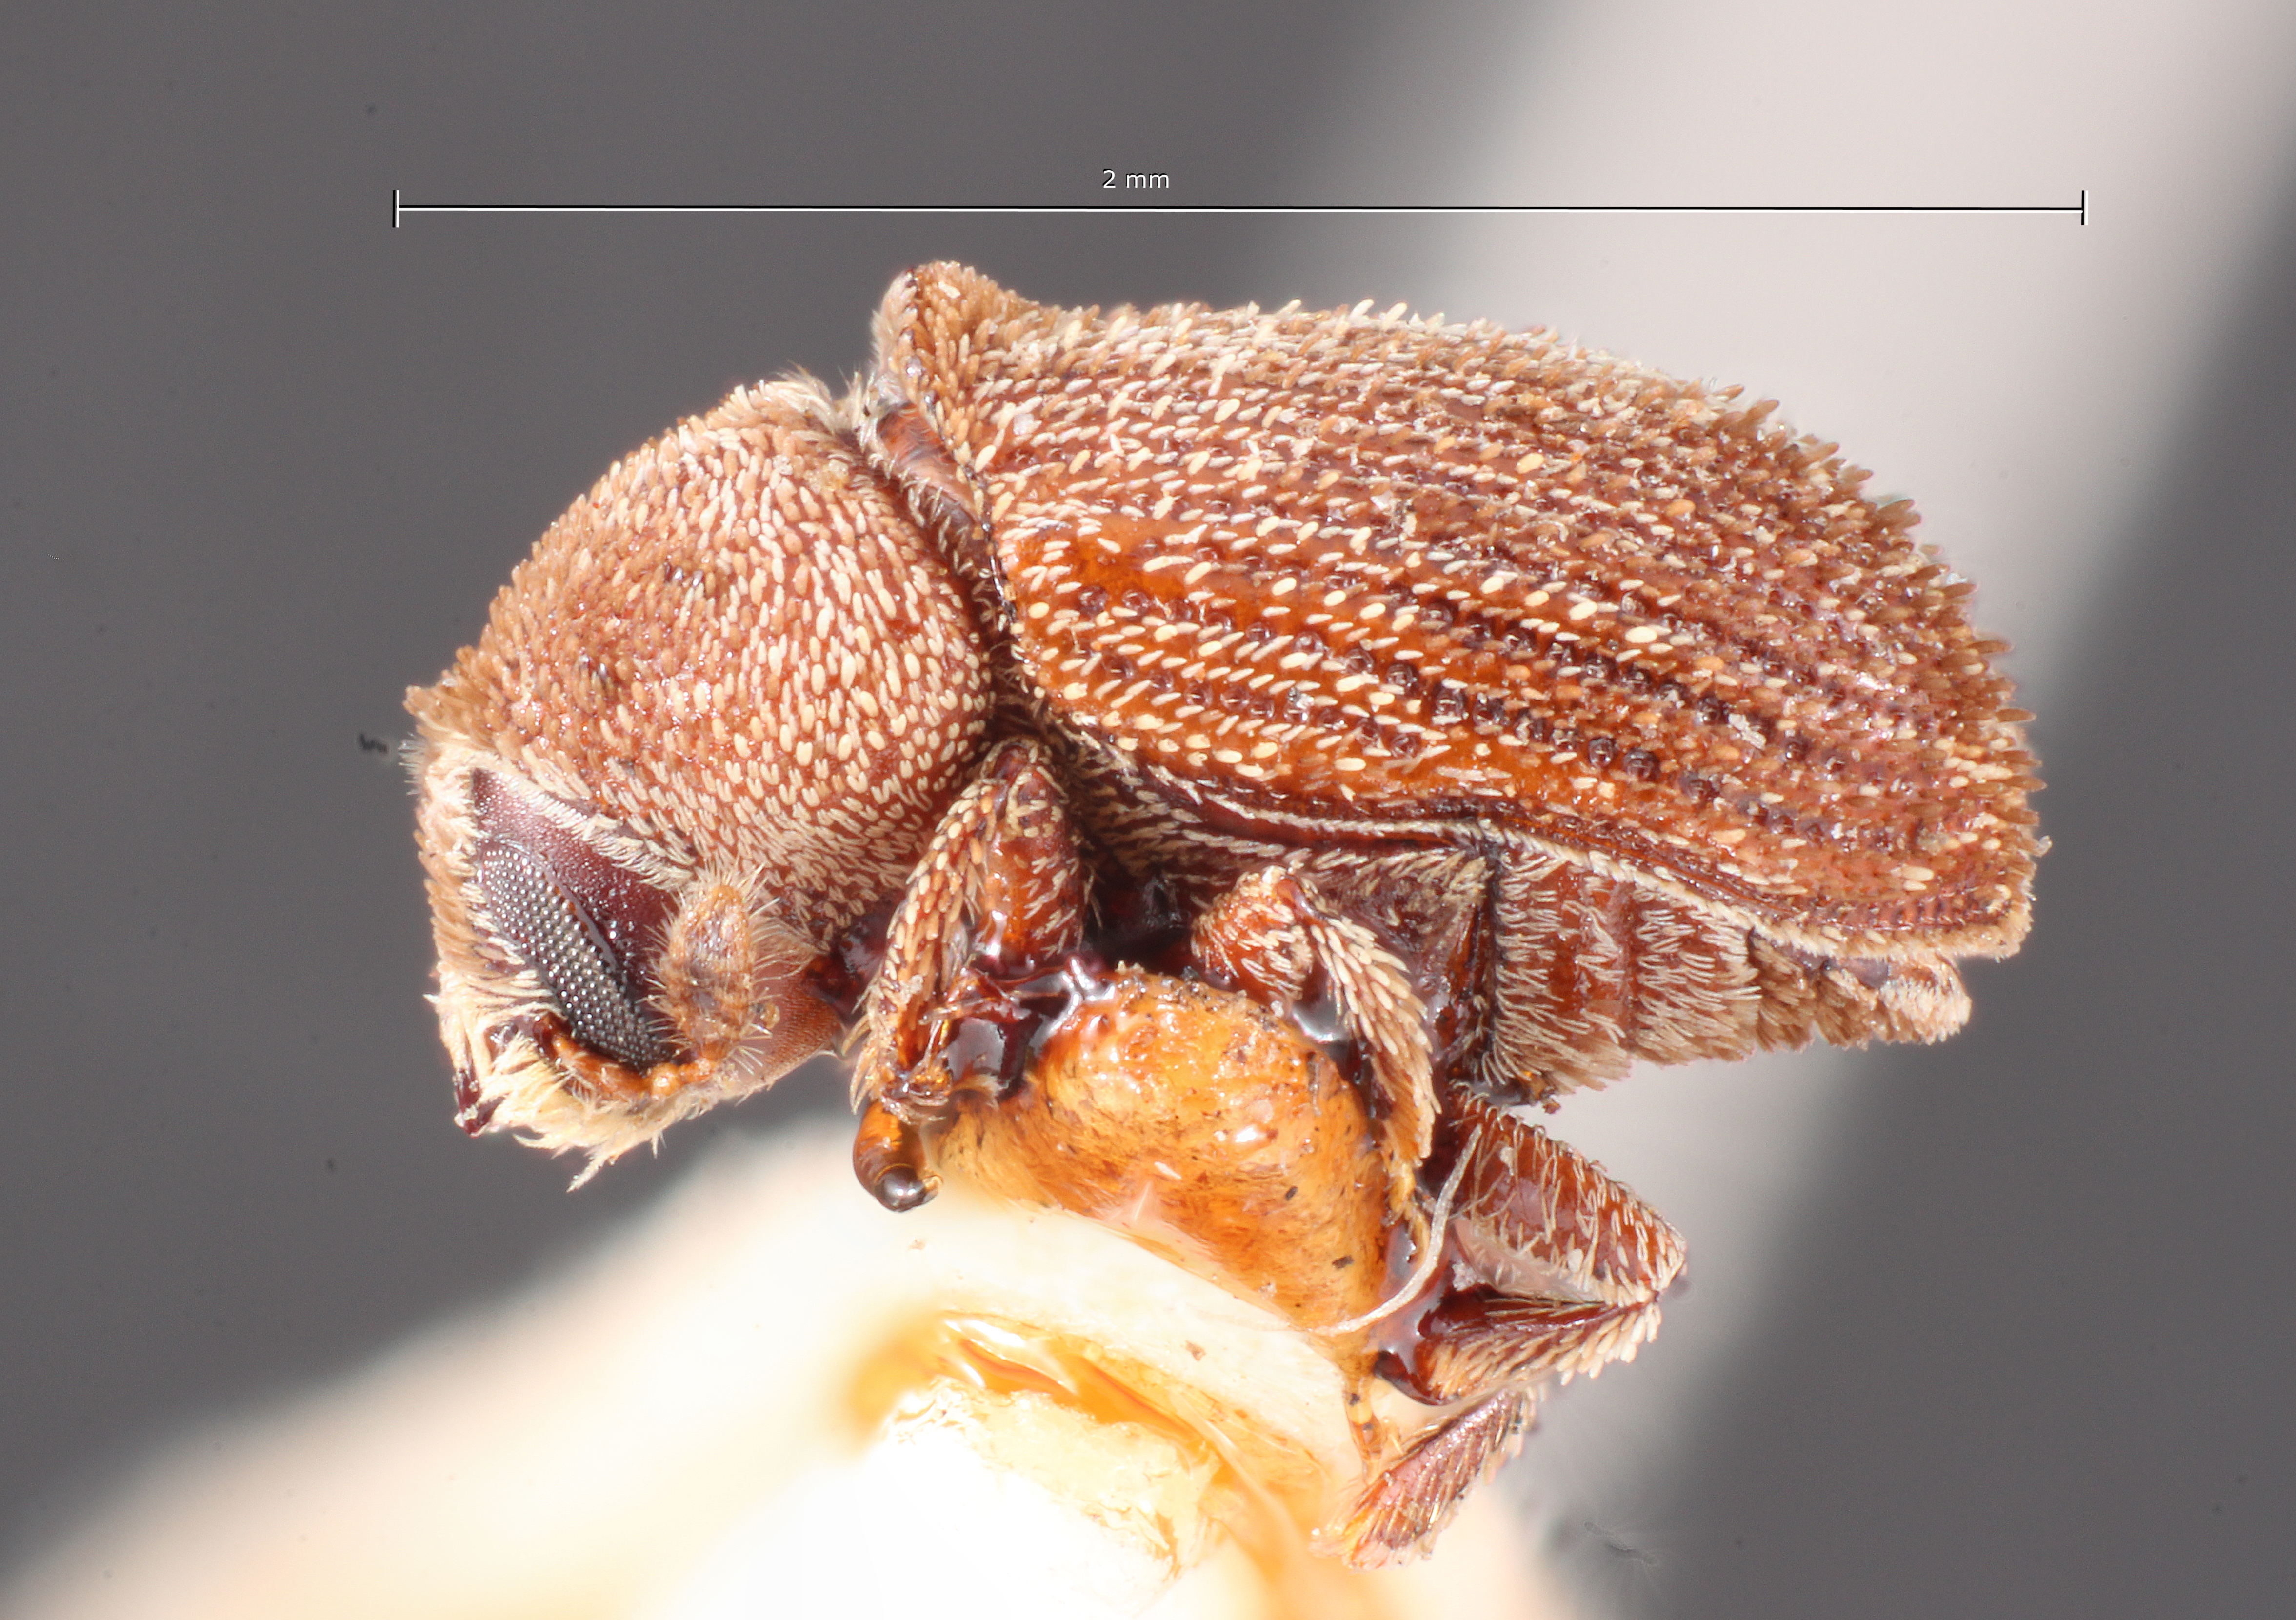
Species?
Renocis brunneus
